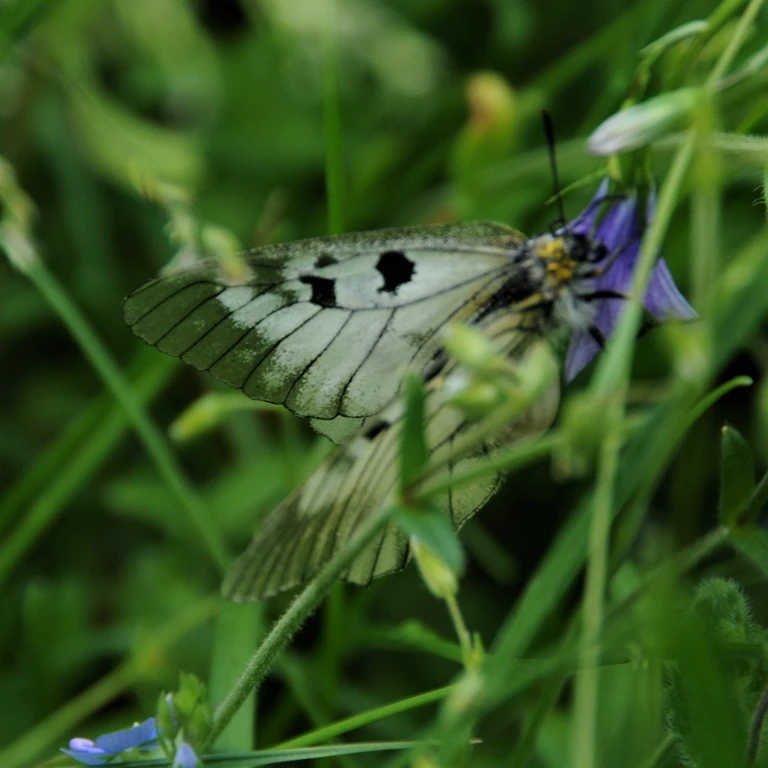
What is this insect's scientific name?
Parnassius mnemosyne
